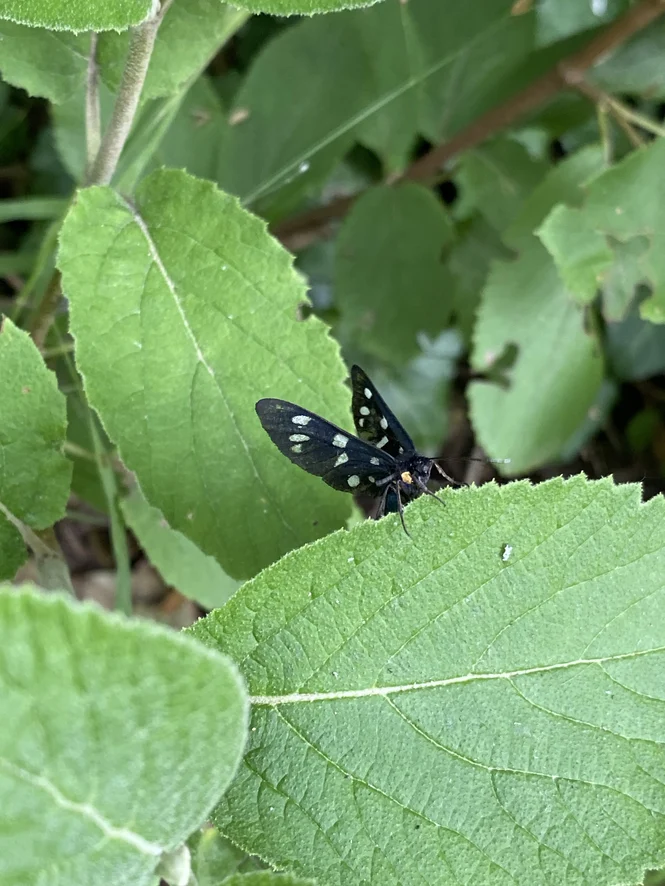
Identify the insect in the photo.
Amata phegea
